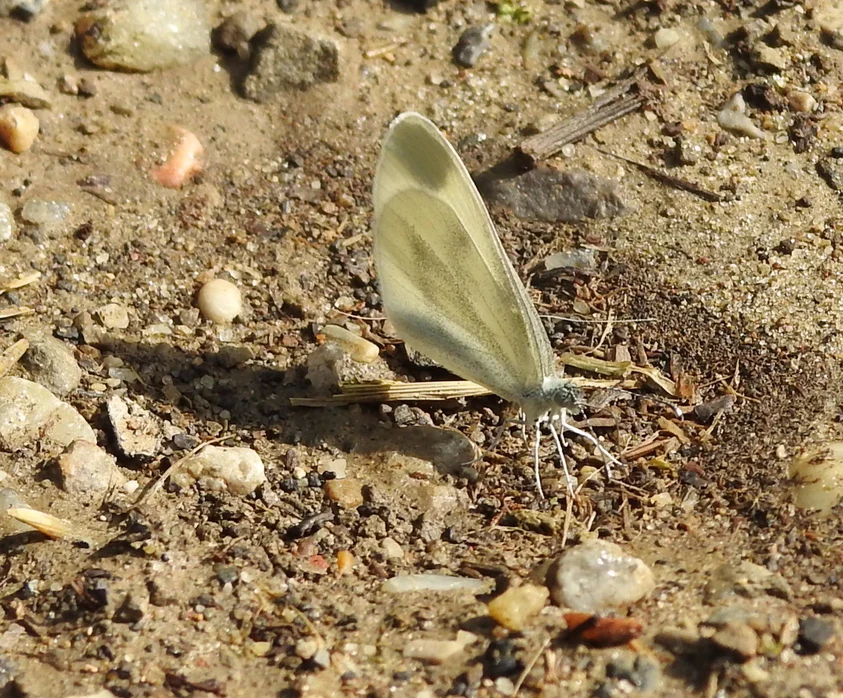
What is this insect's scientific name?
Leptidea sinapis/juvernica
